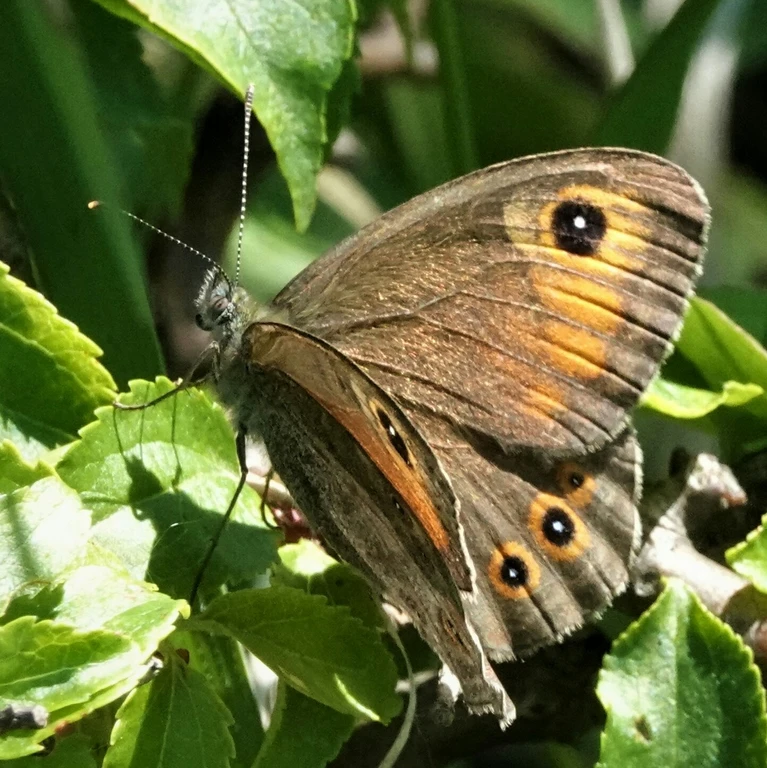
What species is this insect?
Lasiommata maera (also Pararge maera)
